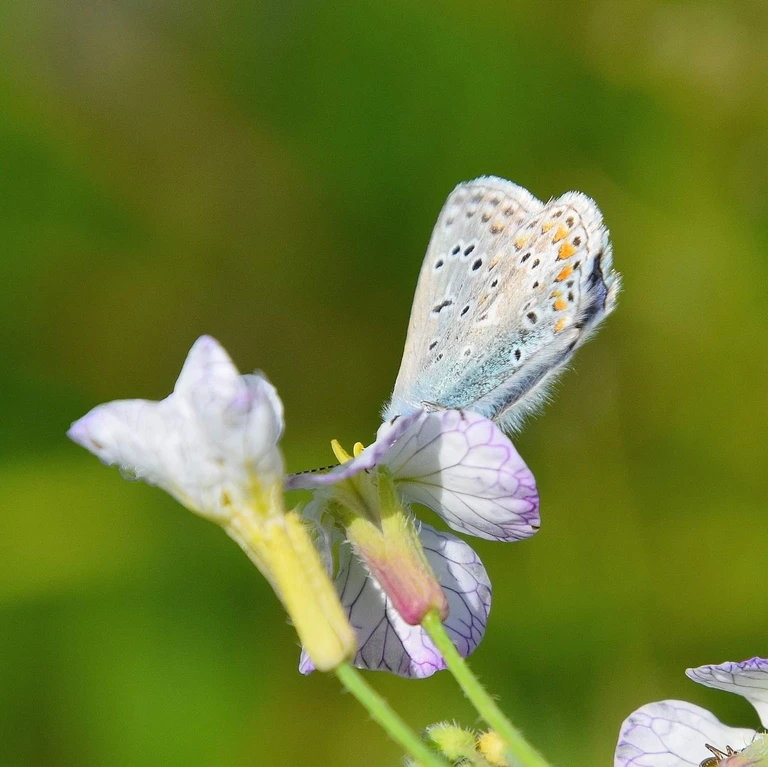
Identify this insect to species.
Polyommatus icarus
